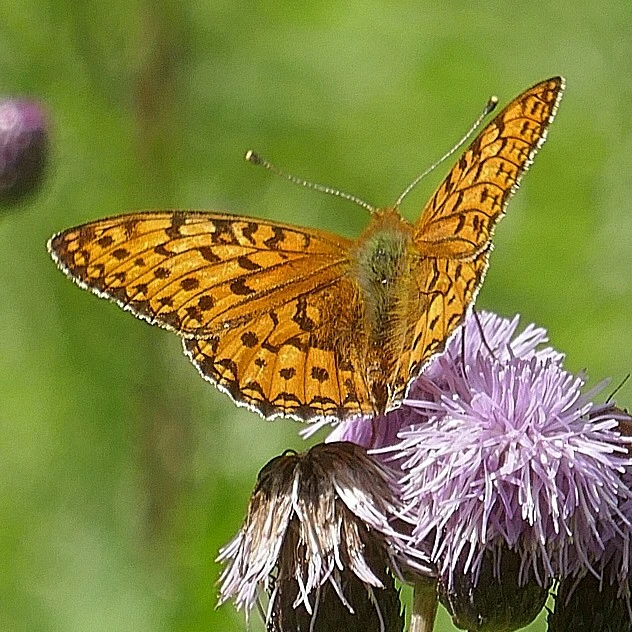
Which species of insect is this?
Speyeria aglaja
